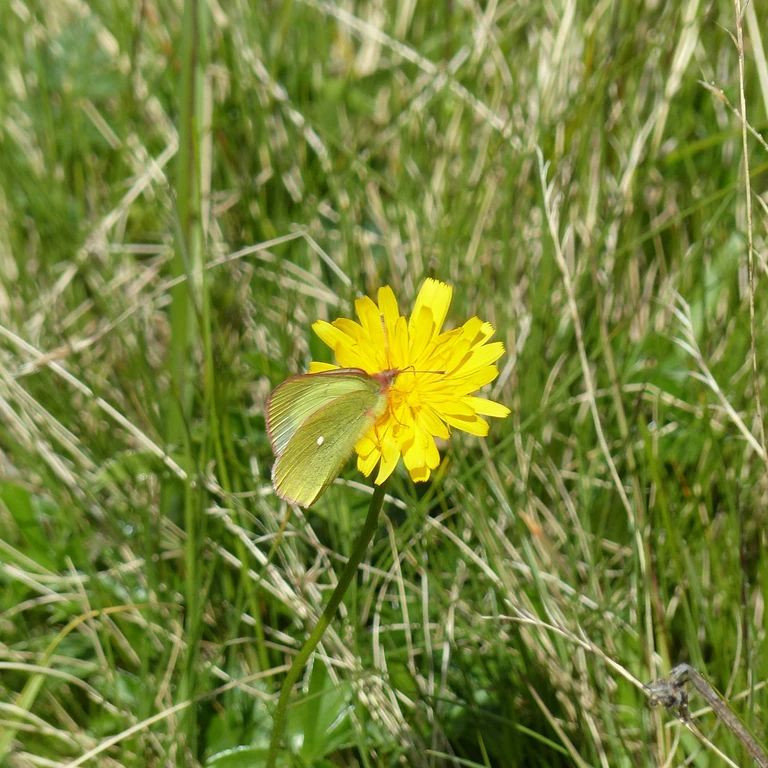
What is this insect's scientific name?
Colias palaeno
